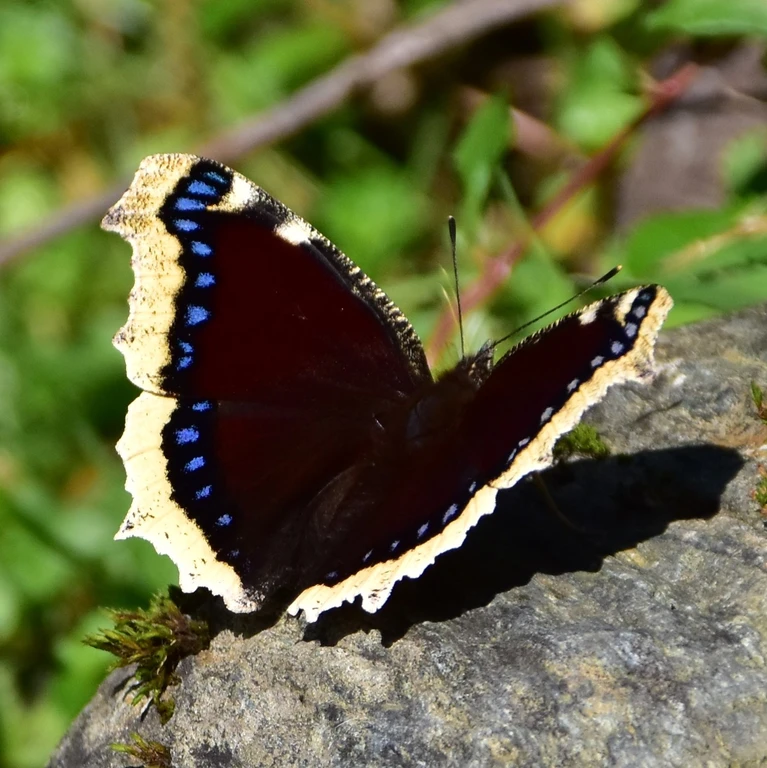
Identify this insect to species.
Nymphalis antiopa
